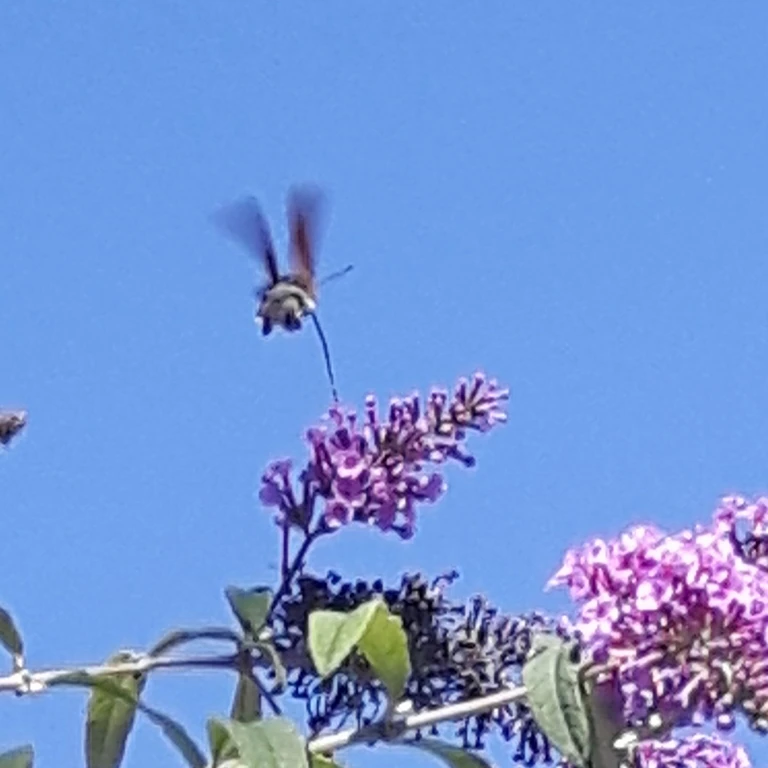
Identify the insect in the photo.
Macroglossum stellatarum
